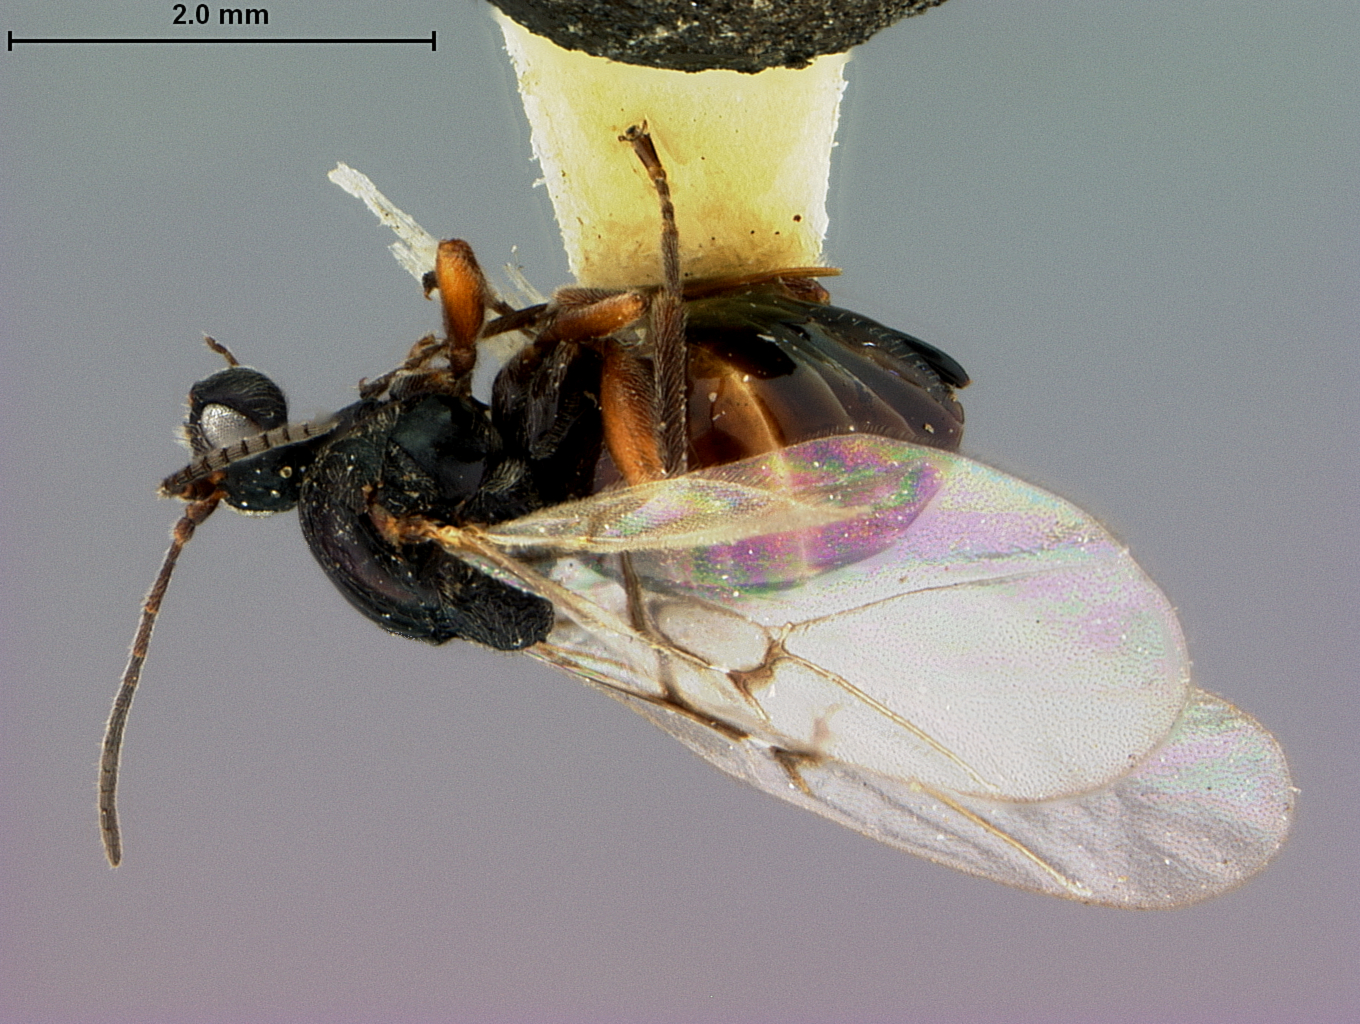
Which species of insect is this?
Drycocosmus albidus
